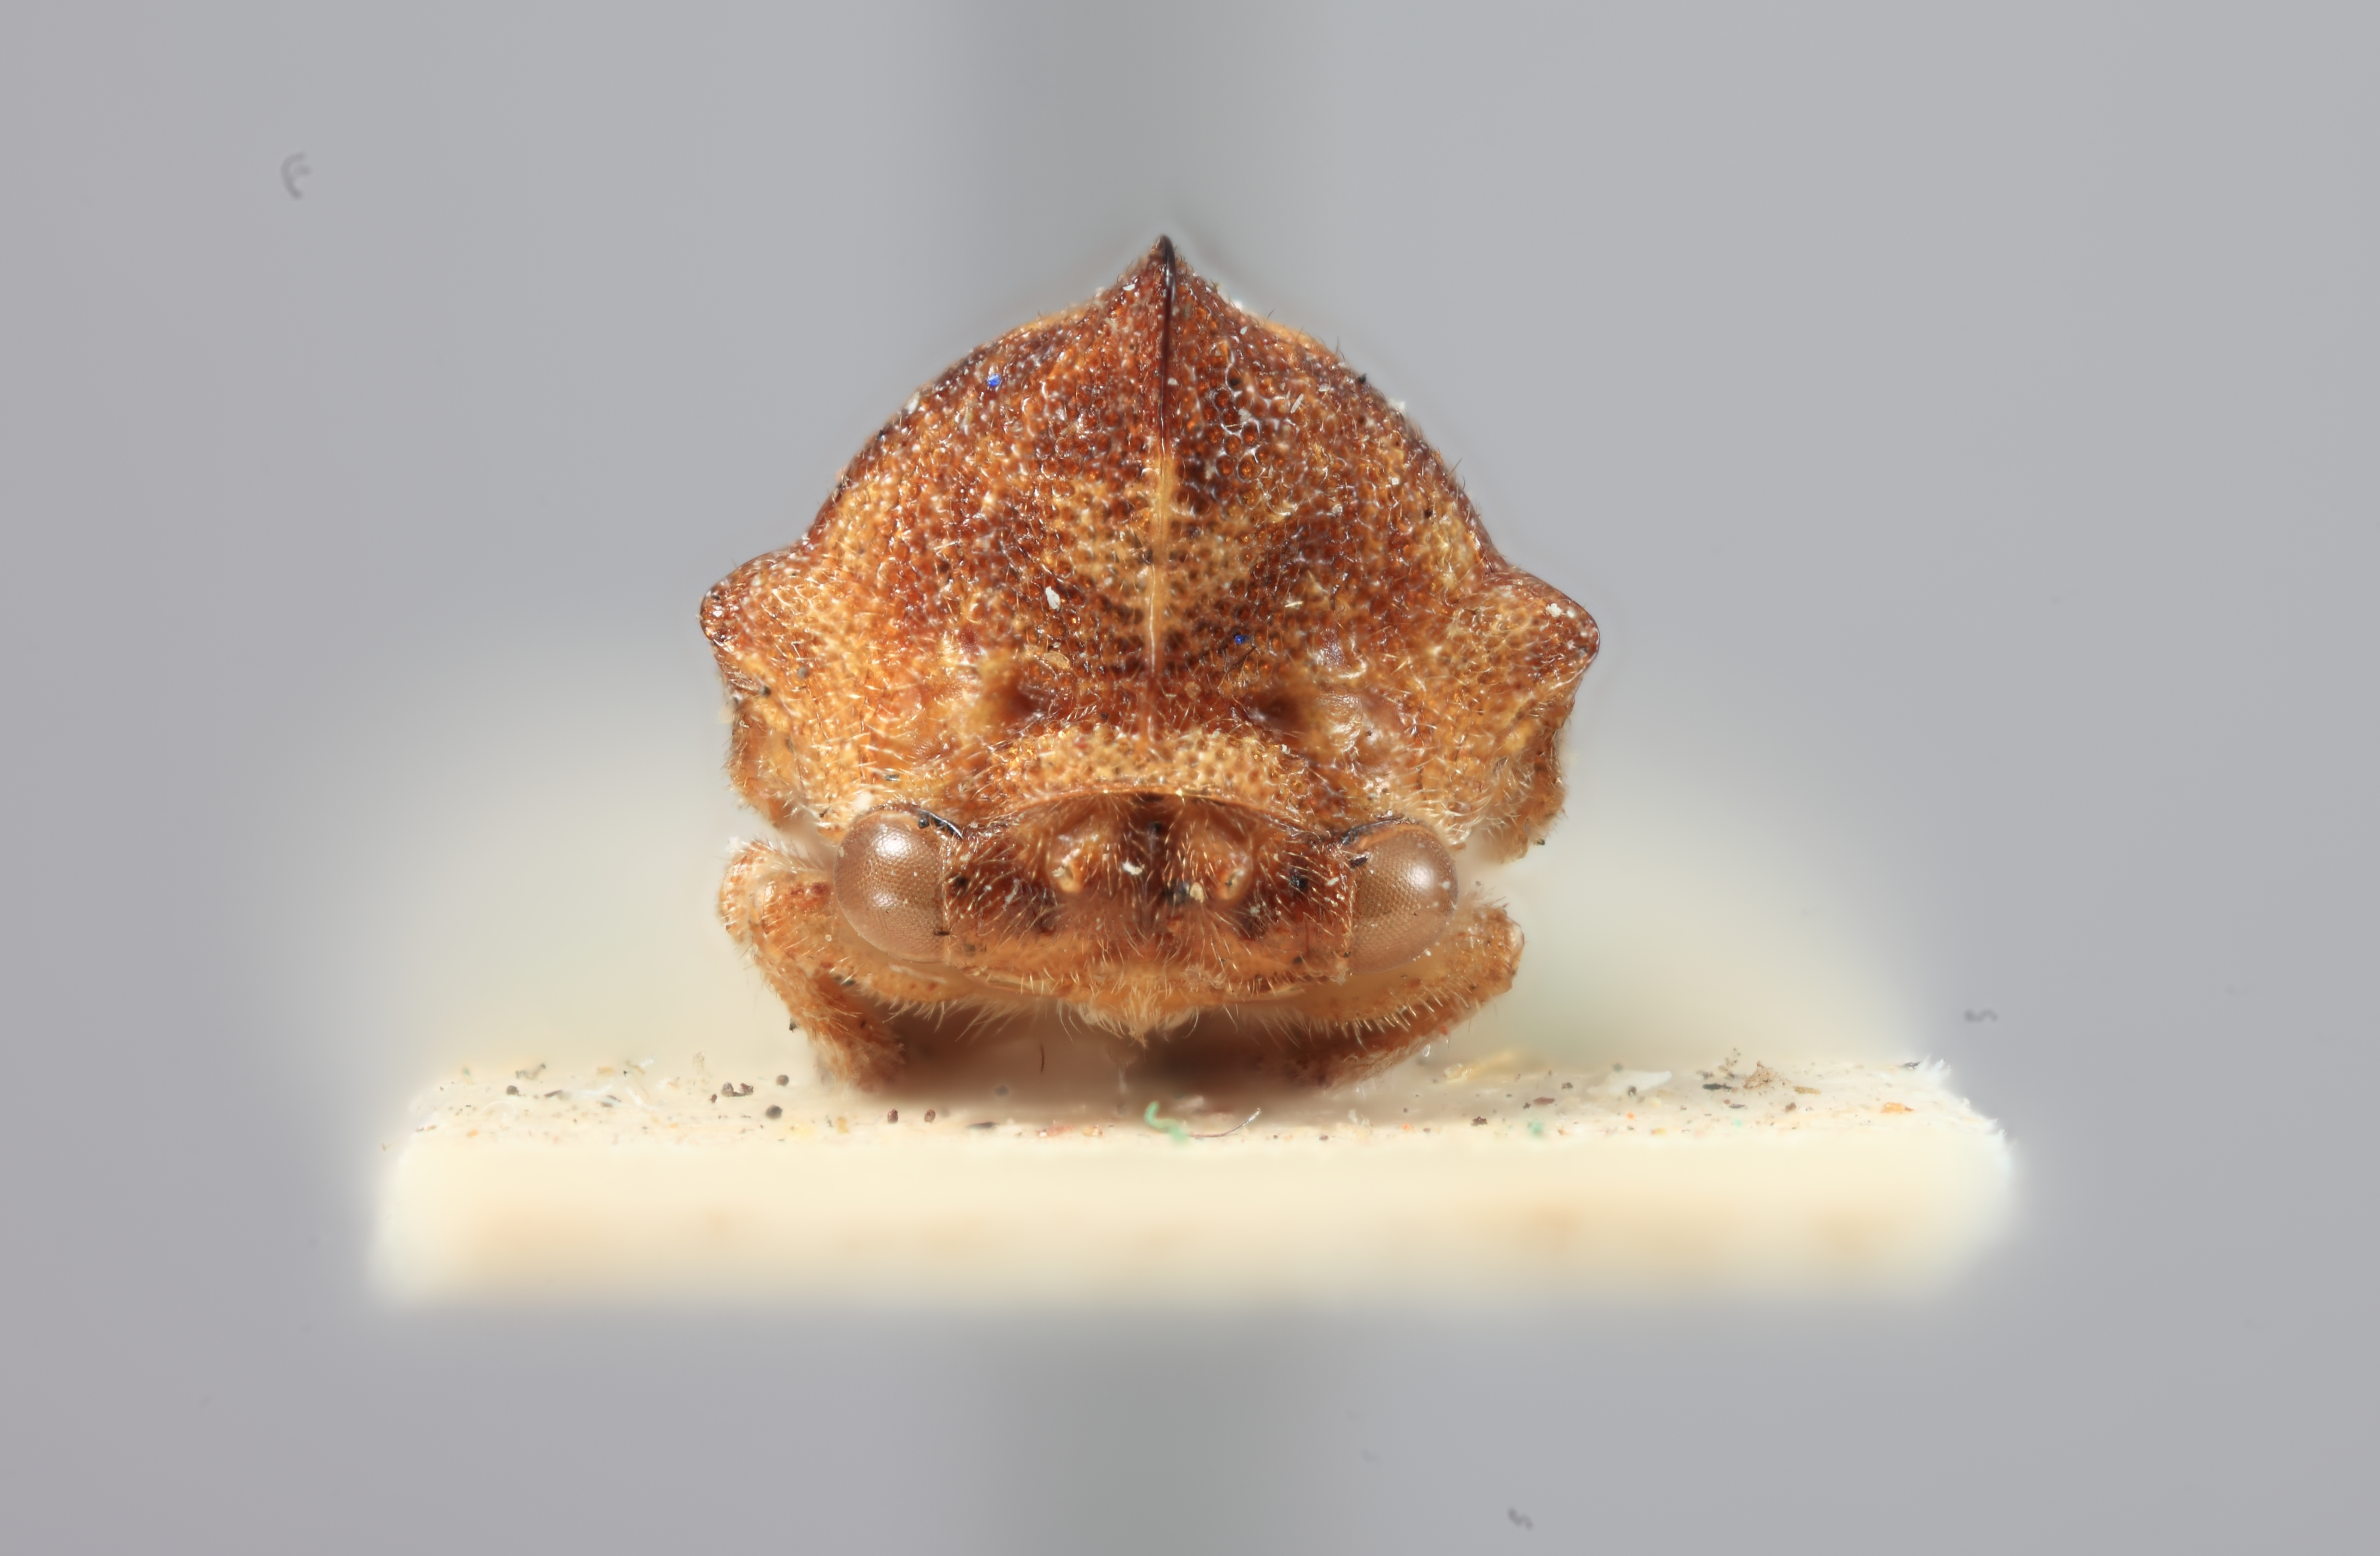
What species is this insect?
Potnia maculata
